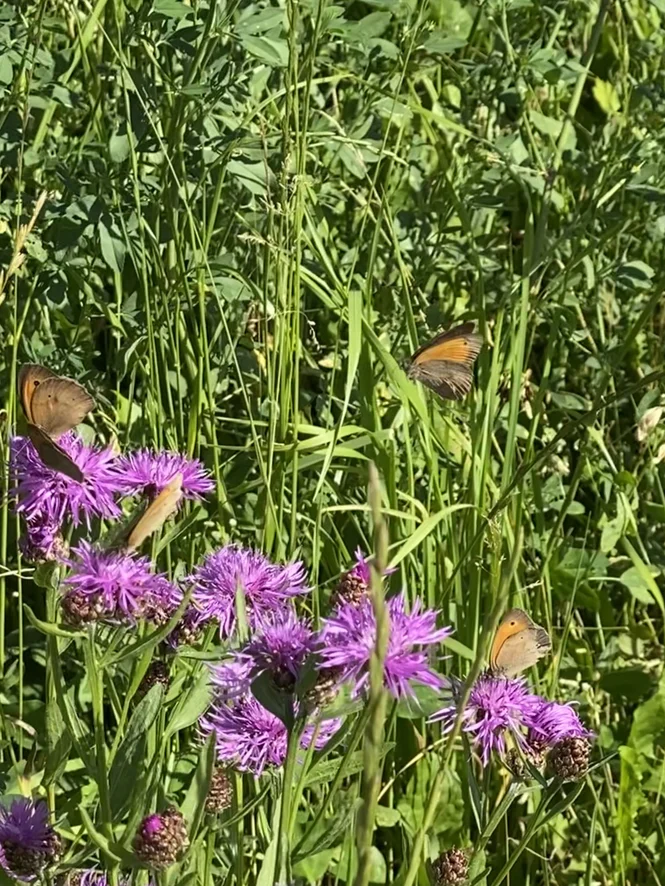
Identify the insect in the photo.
Maniola jurtina
